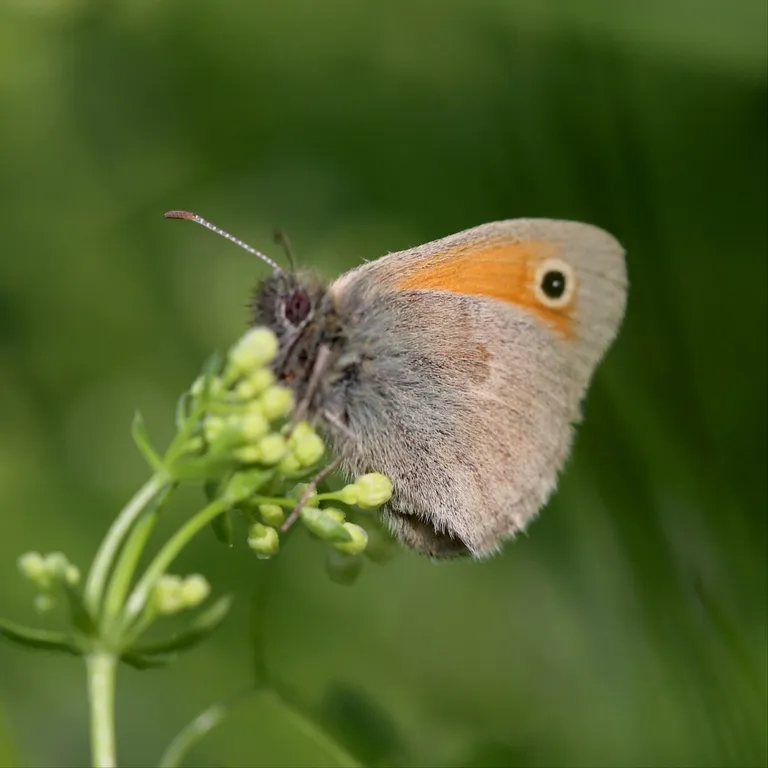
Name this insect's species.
Coenonympha pamphilus
